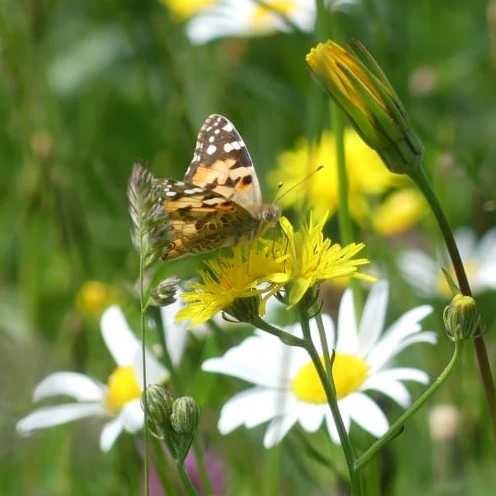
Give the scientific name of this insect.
Vanessa cardui
